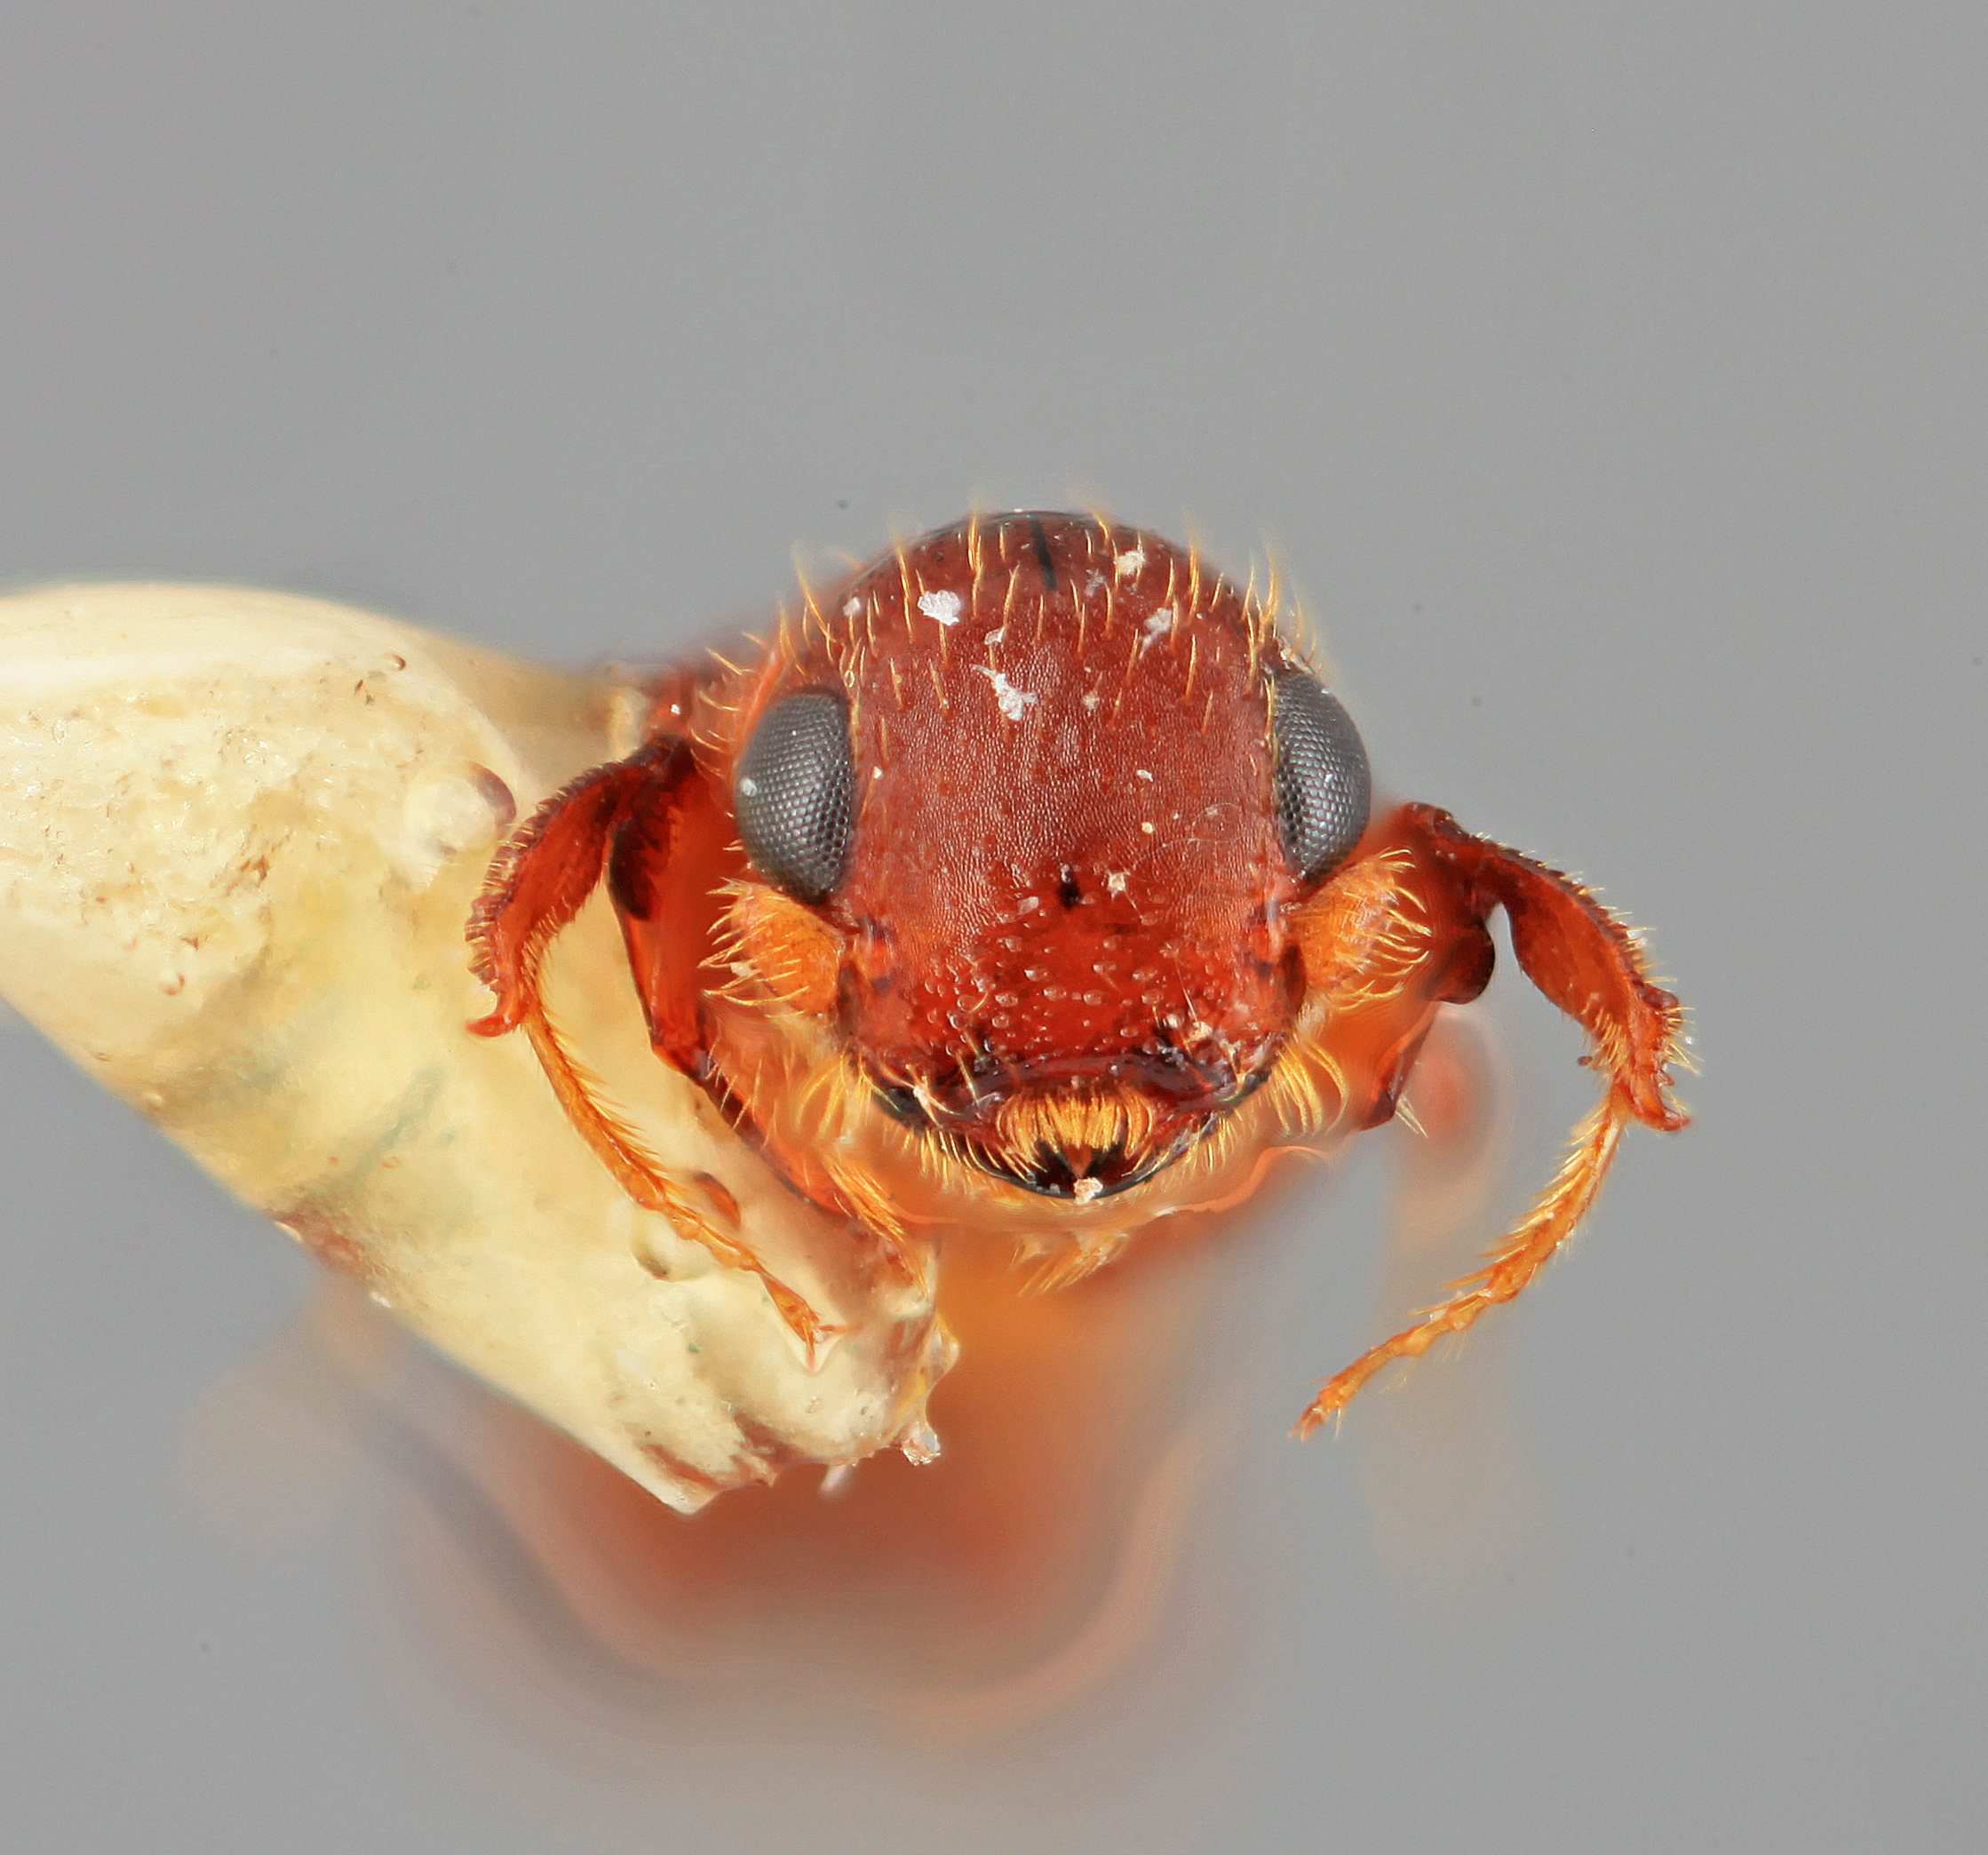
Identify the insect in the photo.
Platypus spectus
